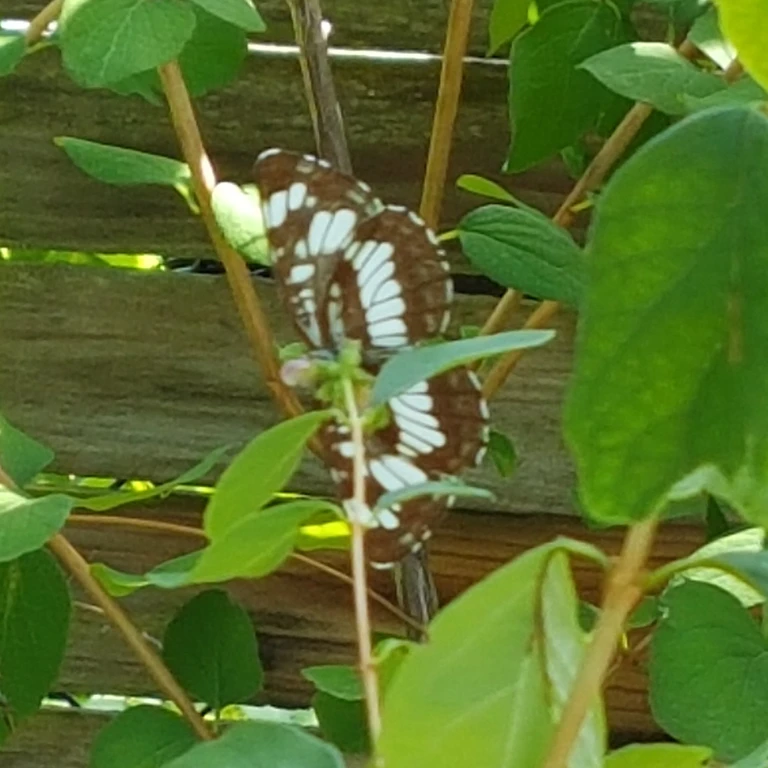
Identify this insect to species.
Neptis rivularis
